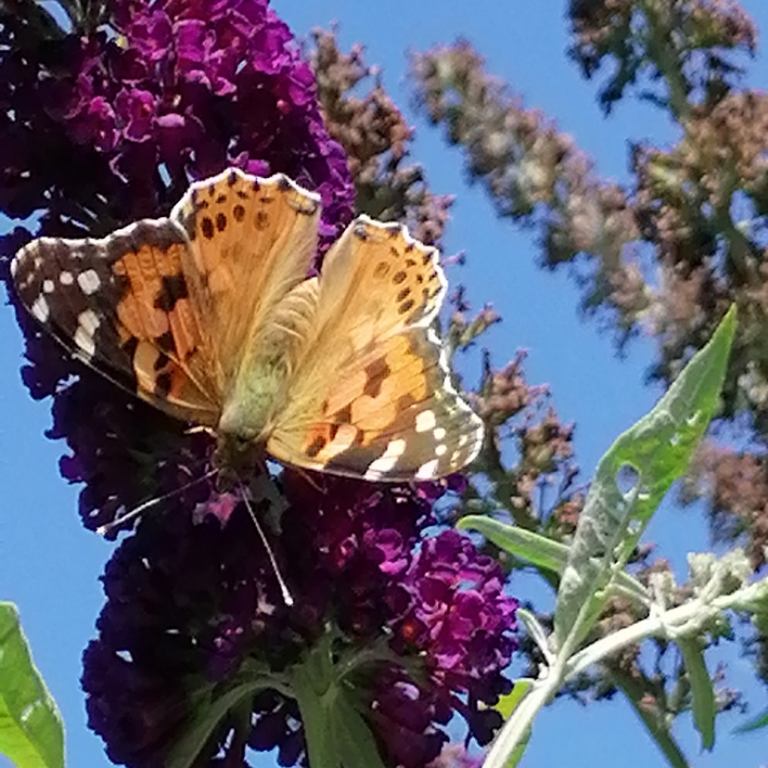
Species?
Vanessa cardui
